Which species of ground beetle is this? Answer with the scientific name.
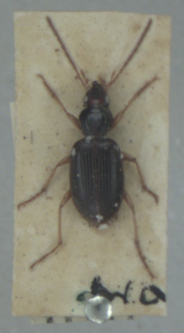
Paranchus albipes
